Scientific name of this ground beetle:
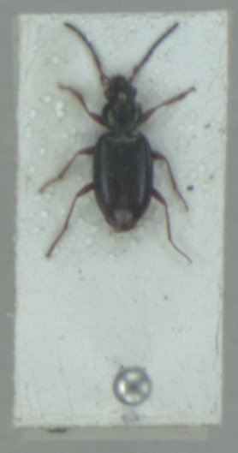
Bembidion deletum
